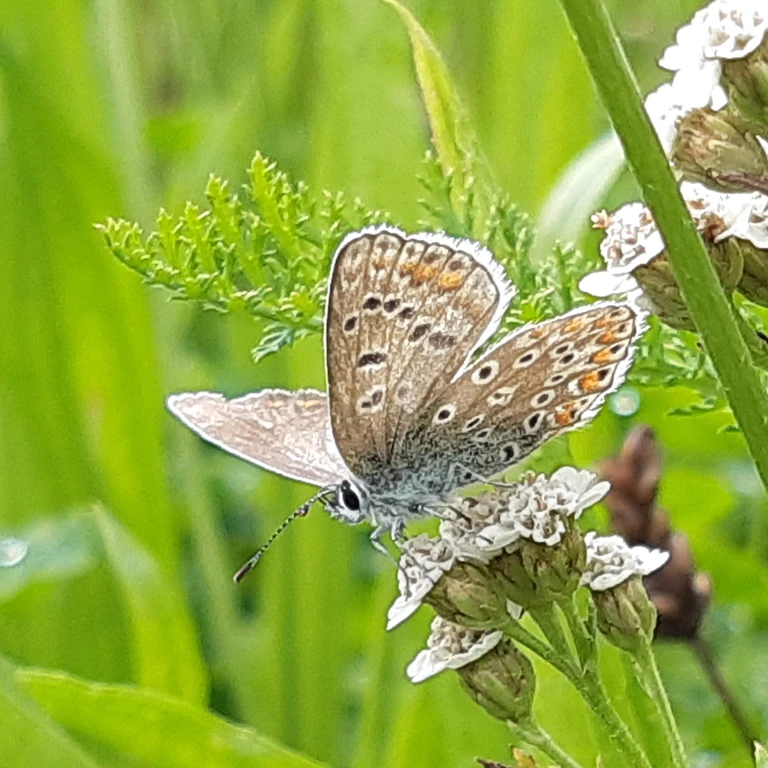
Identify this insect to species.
Polyommatus icarus
